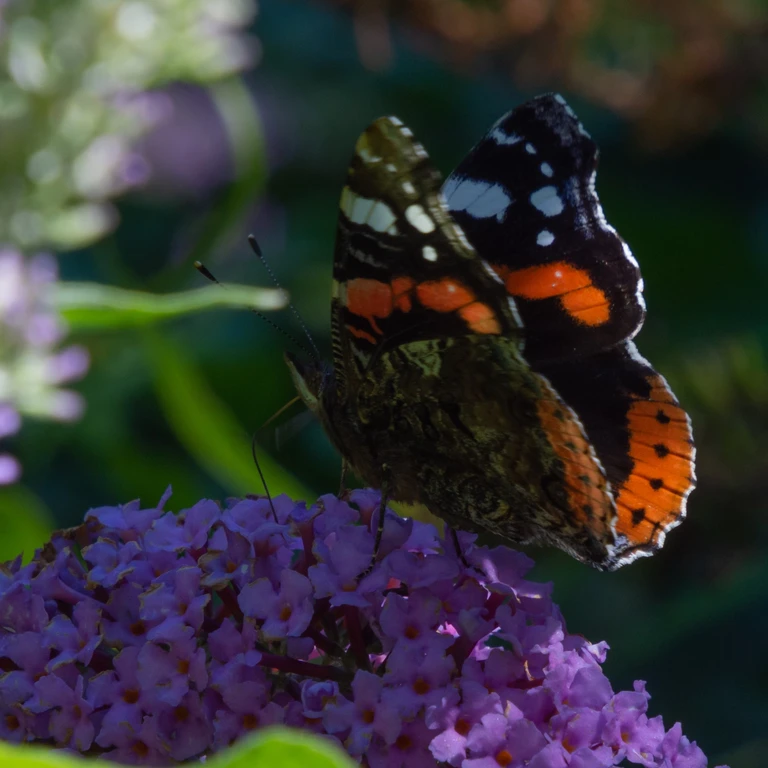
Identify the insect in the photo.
Vanessa atalanta
